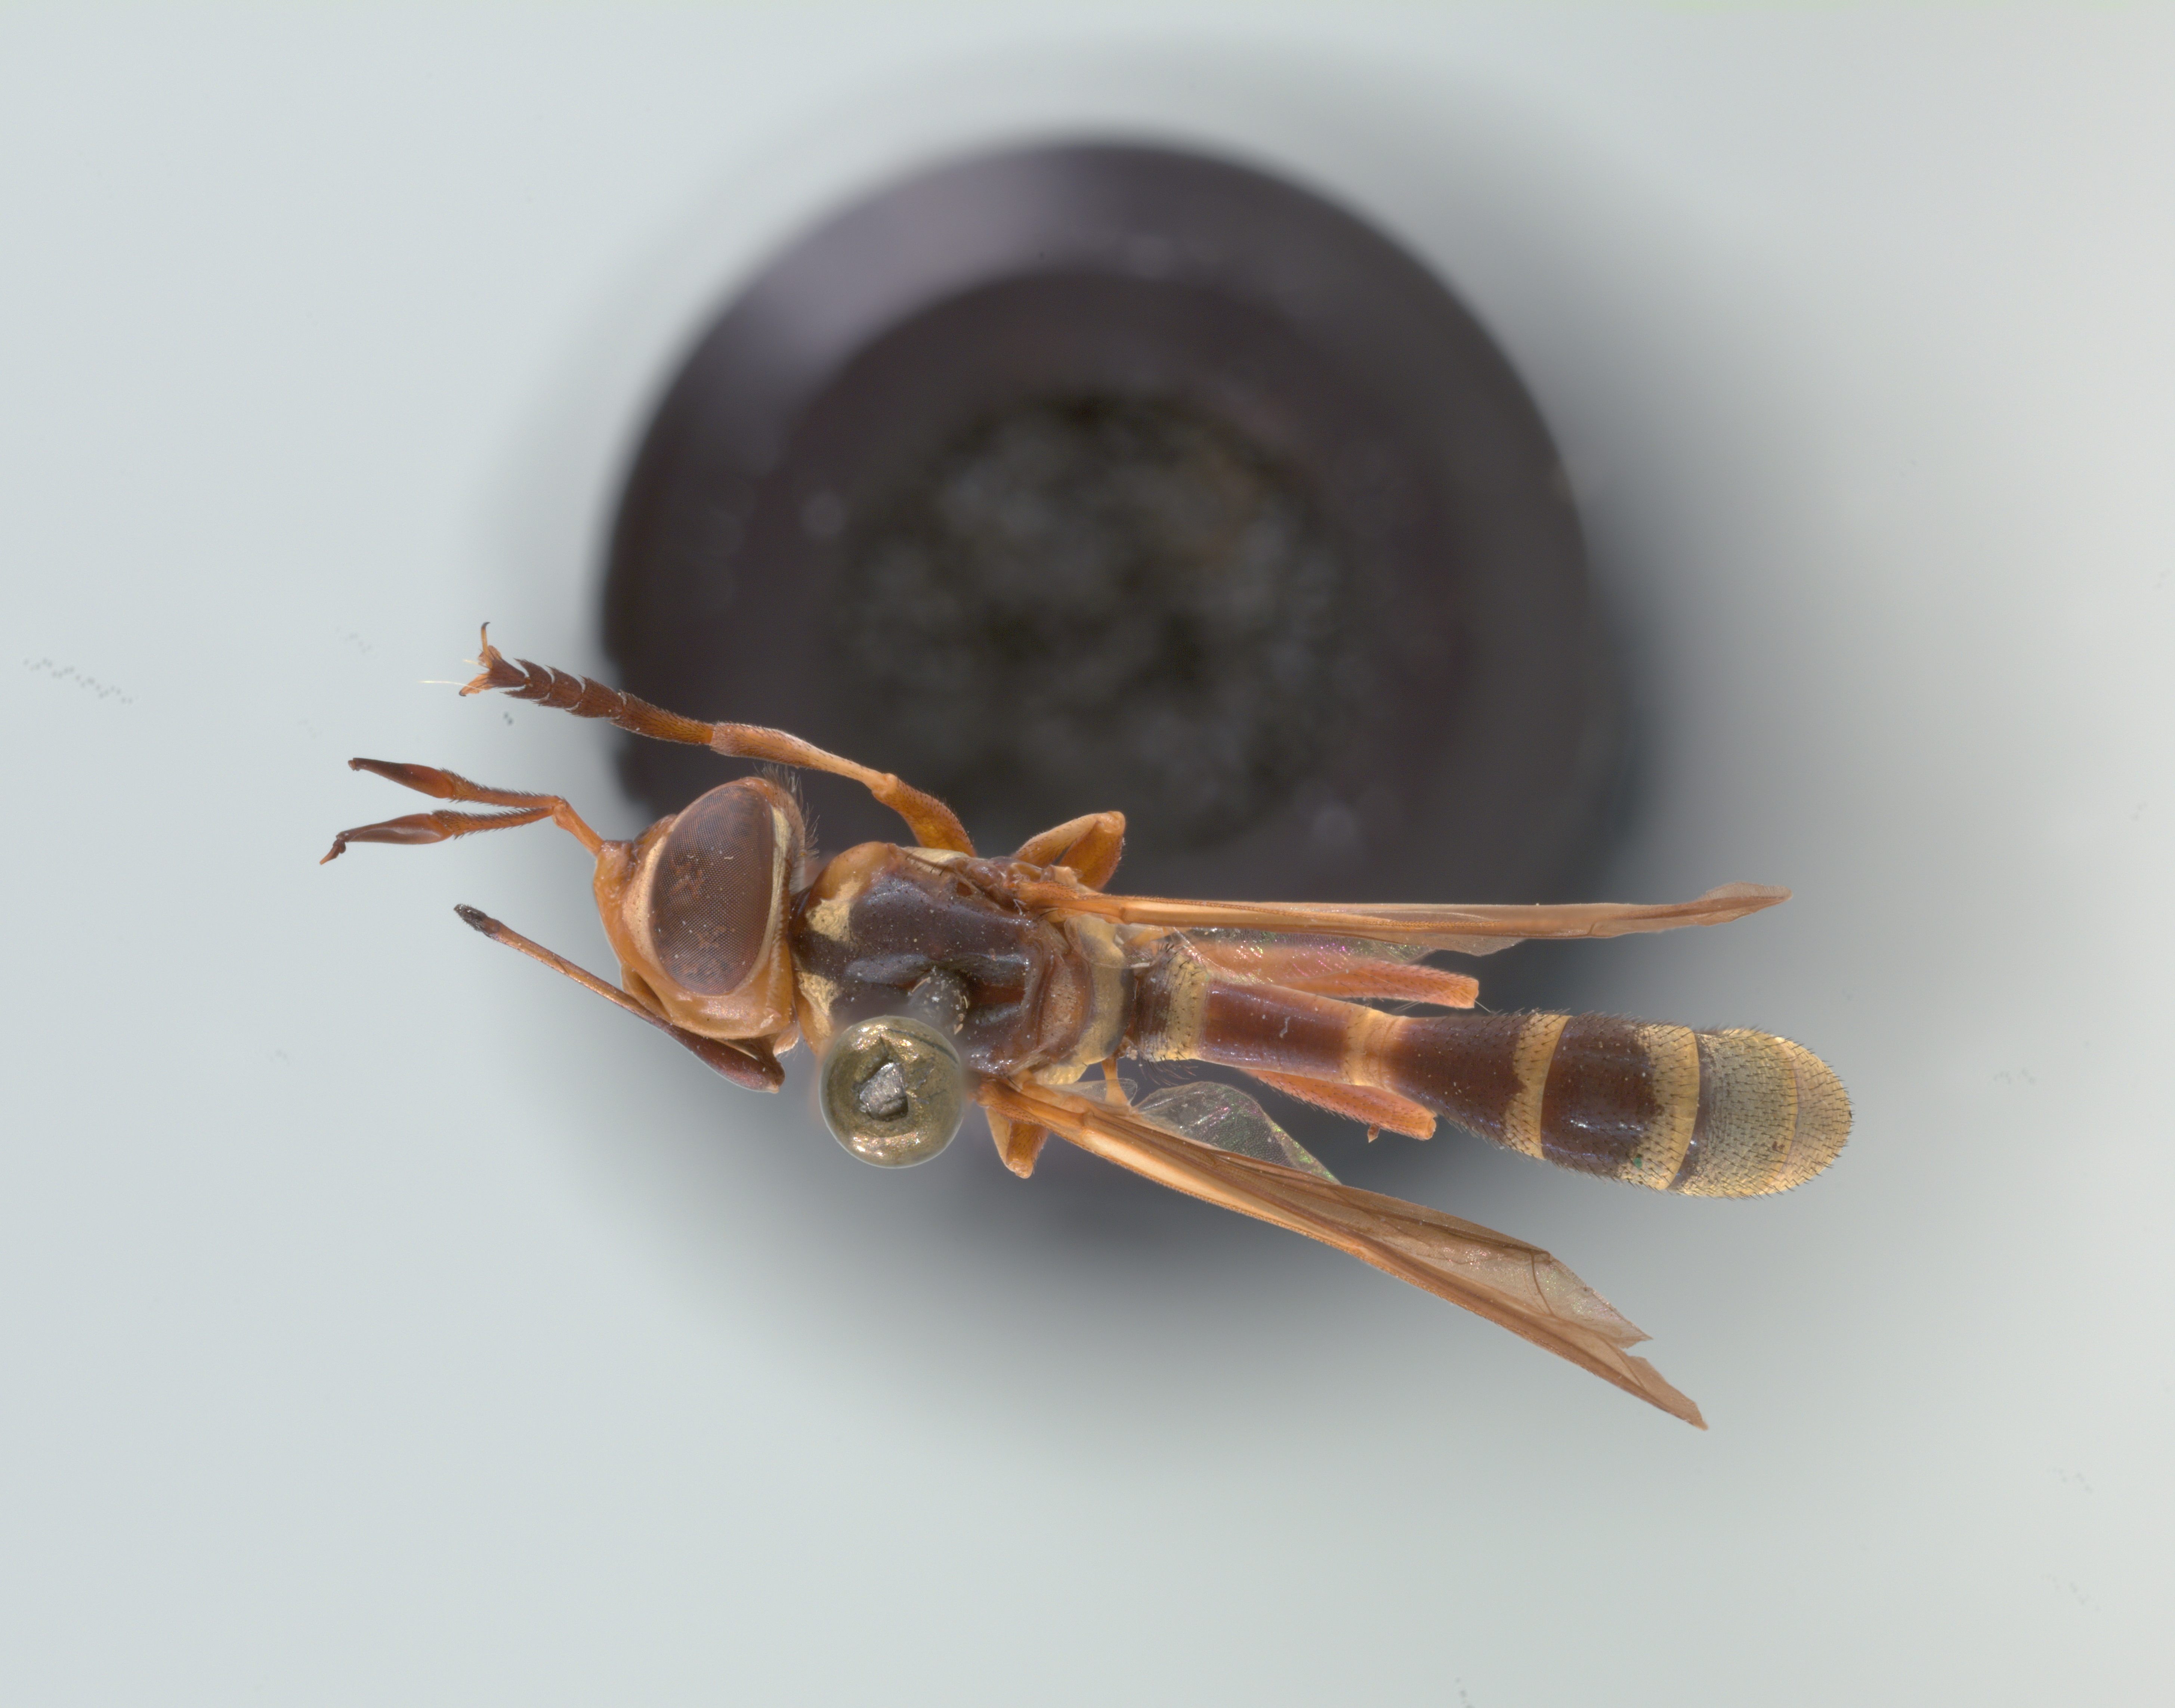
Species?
Physoconops brachyrhynchus
